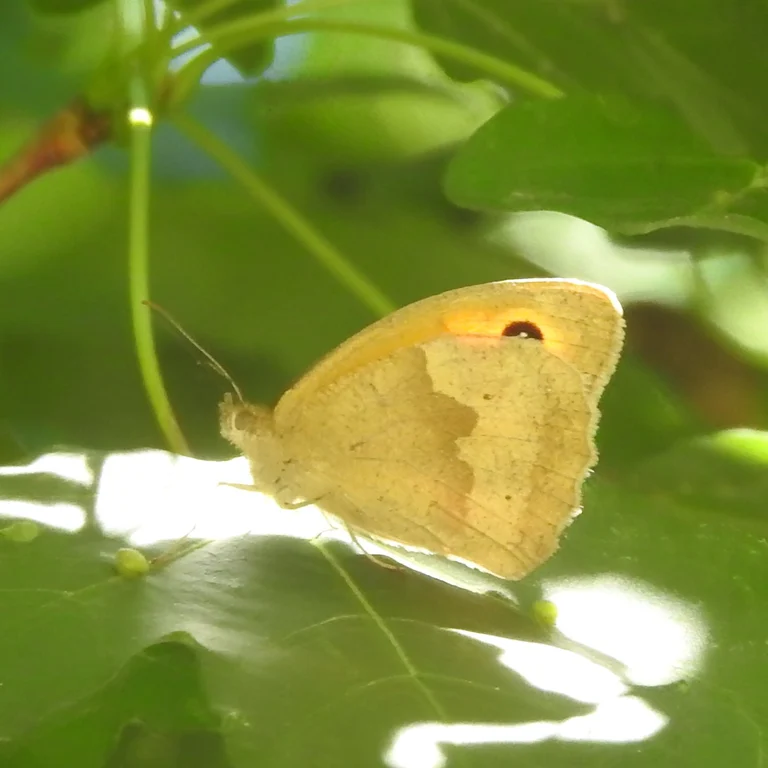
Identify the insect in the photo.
Maniola jurtina
